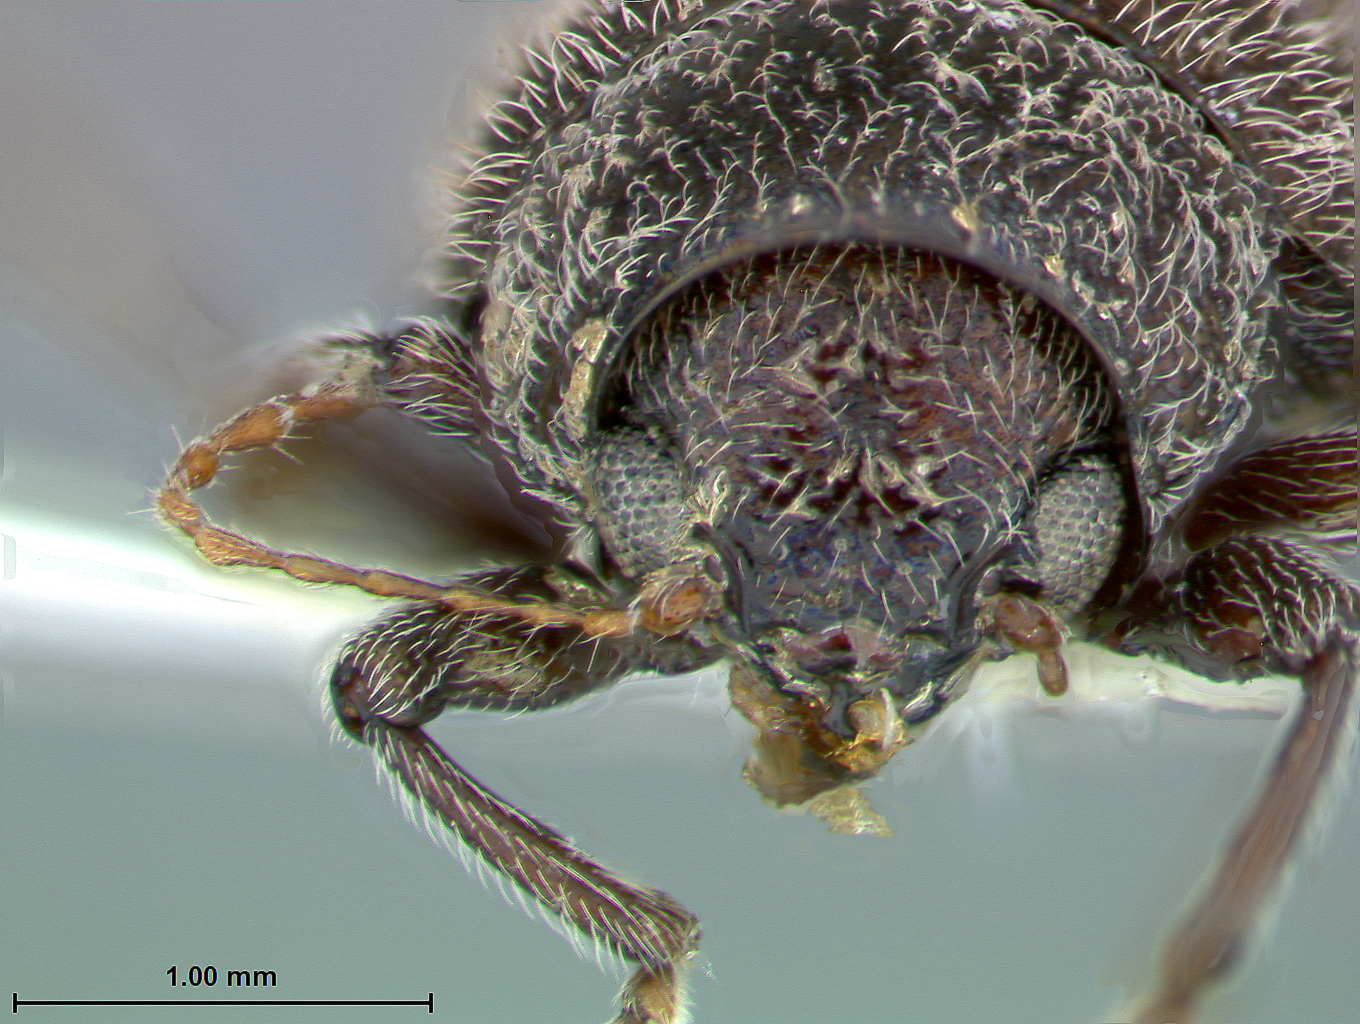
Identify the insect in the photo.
Chalcosicya aptera
